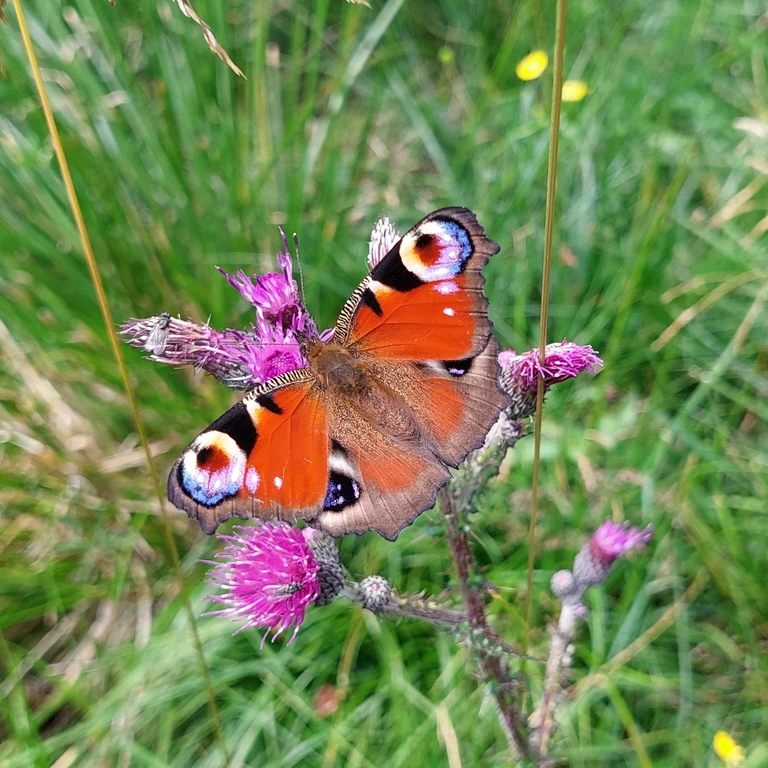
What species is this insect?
Aglais io
